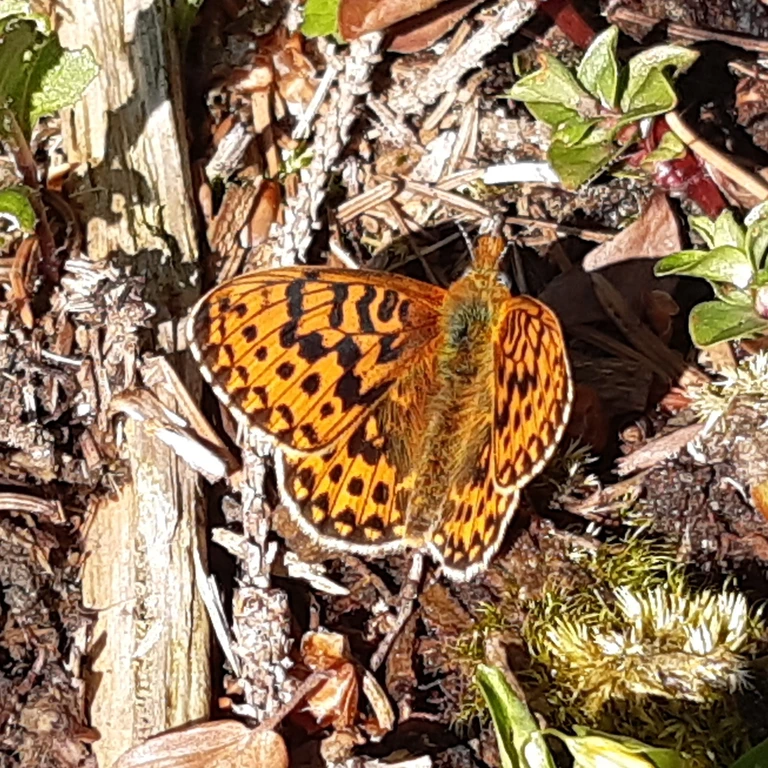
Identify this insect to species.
Boloria euphrosyne (also Clossiana euphrosyne)
